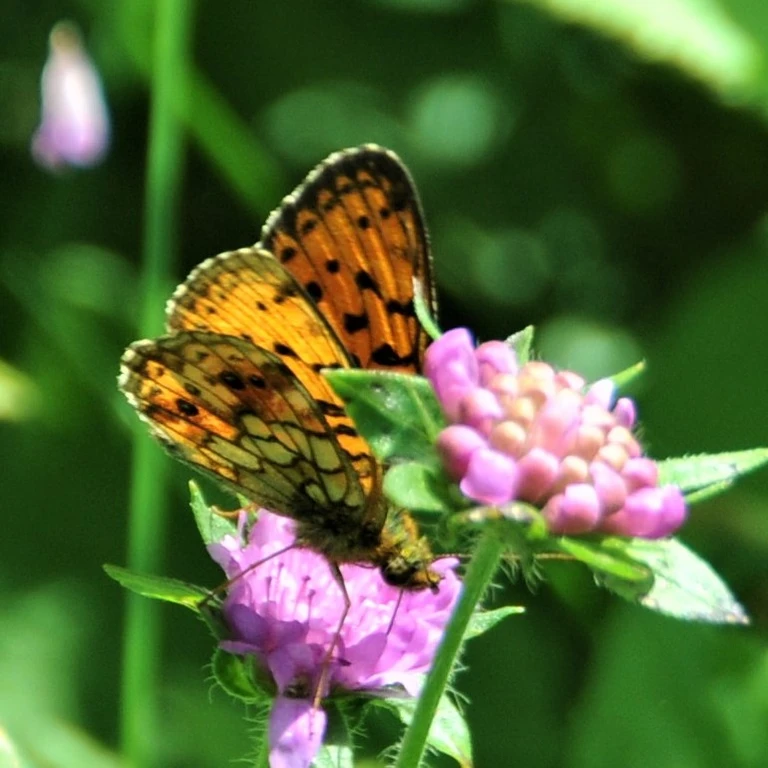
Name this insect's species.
Brenthis ino
